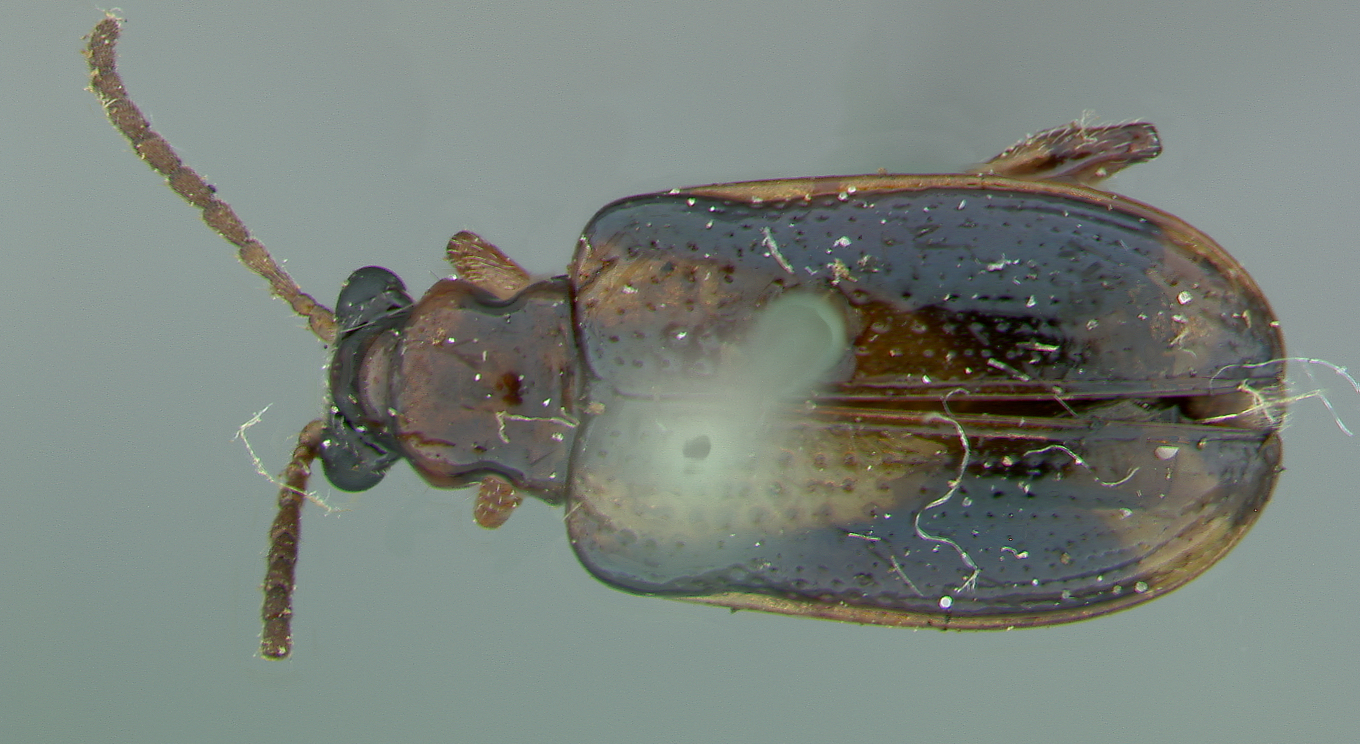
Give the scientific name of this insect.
Lema lebioides
